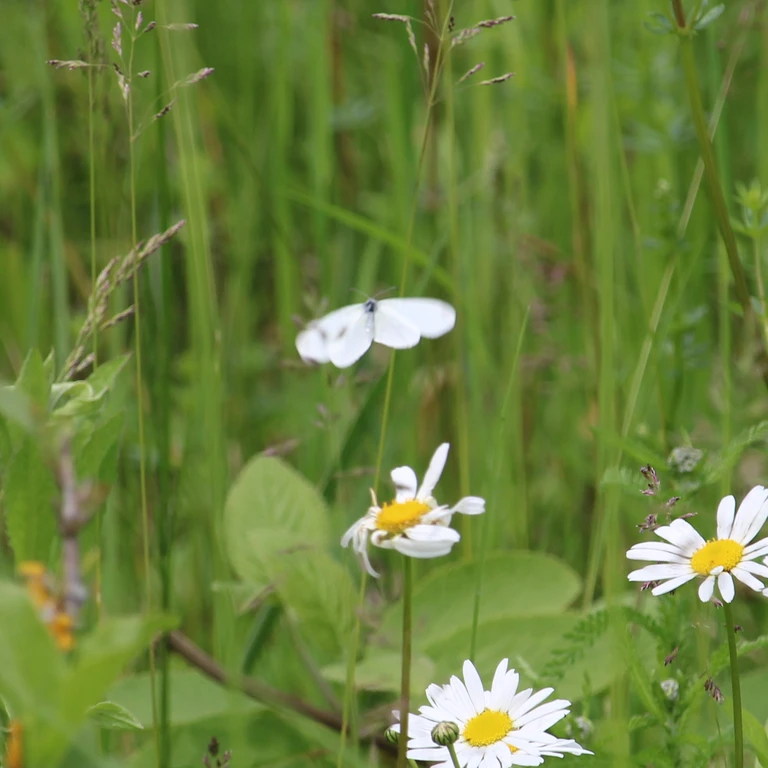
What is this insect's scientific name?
Leptidea sinapis/juvernica
